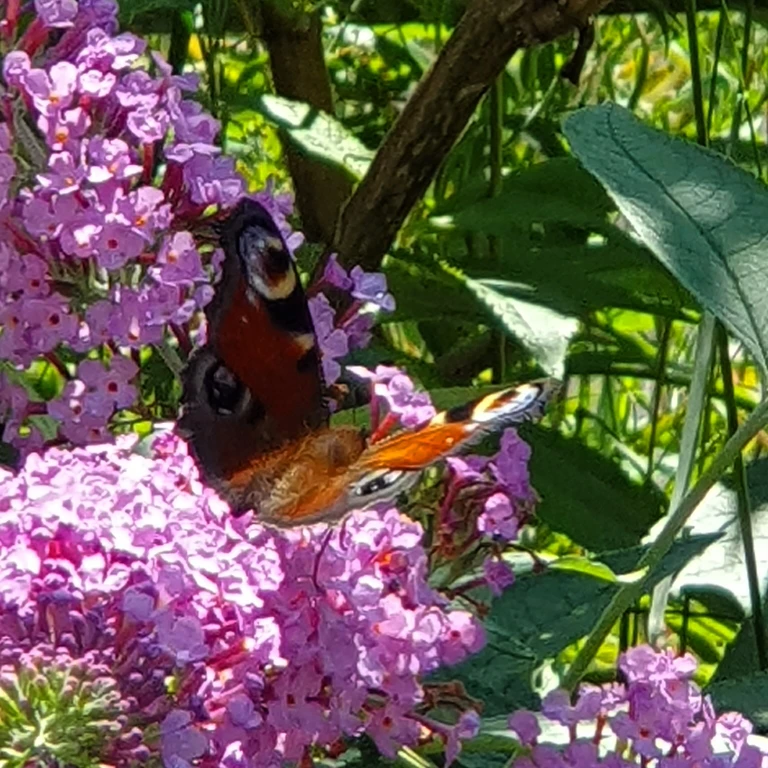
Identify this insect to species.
Aglais io
